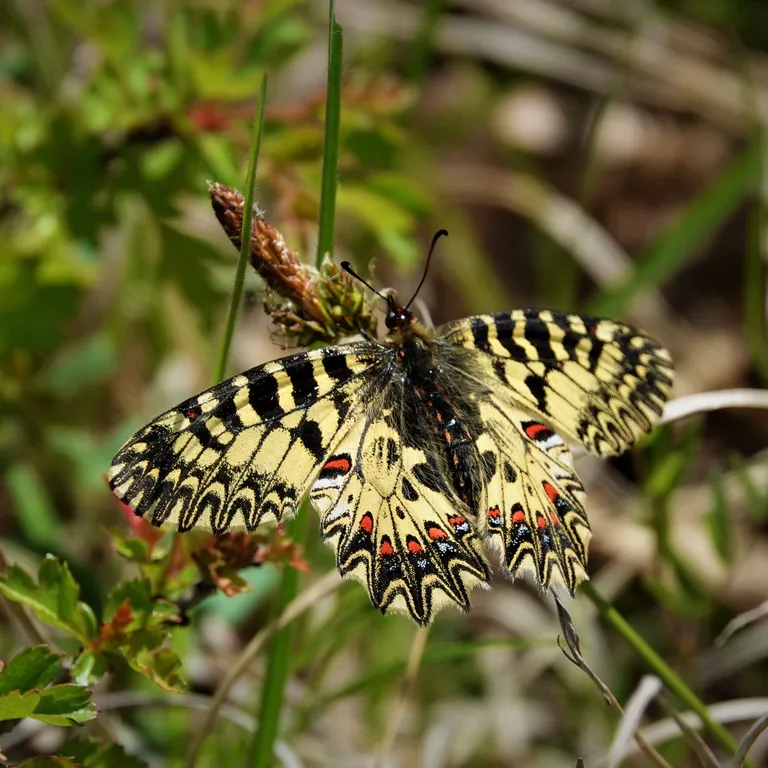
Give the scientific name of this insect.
Zerynthia polyxena
